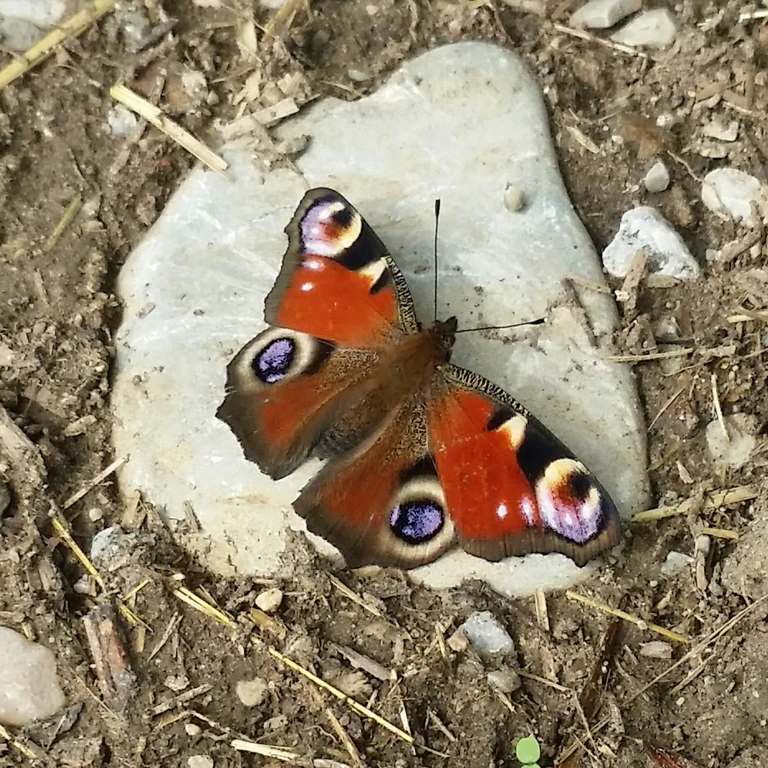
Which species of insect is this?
Aglais io
